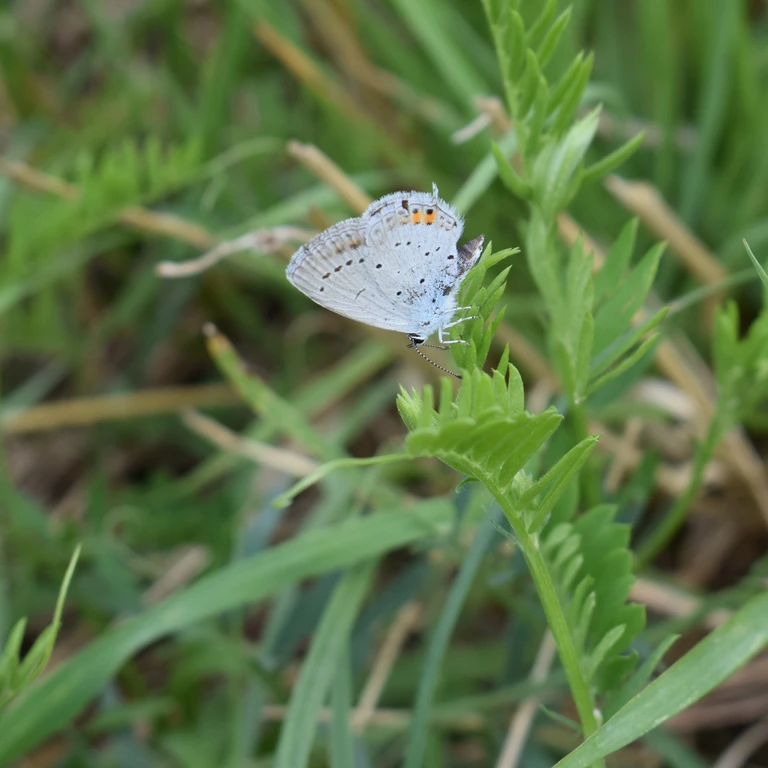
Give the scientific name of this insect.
Cupido argiades (also Elkalyce argiades)
